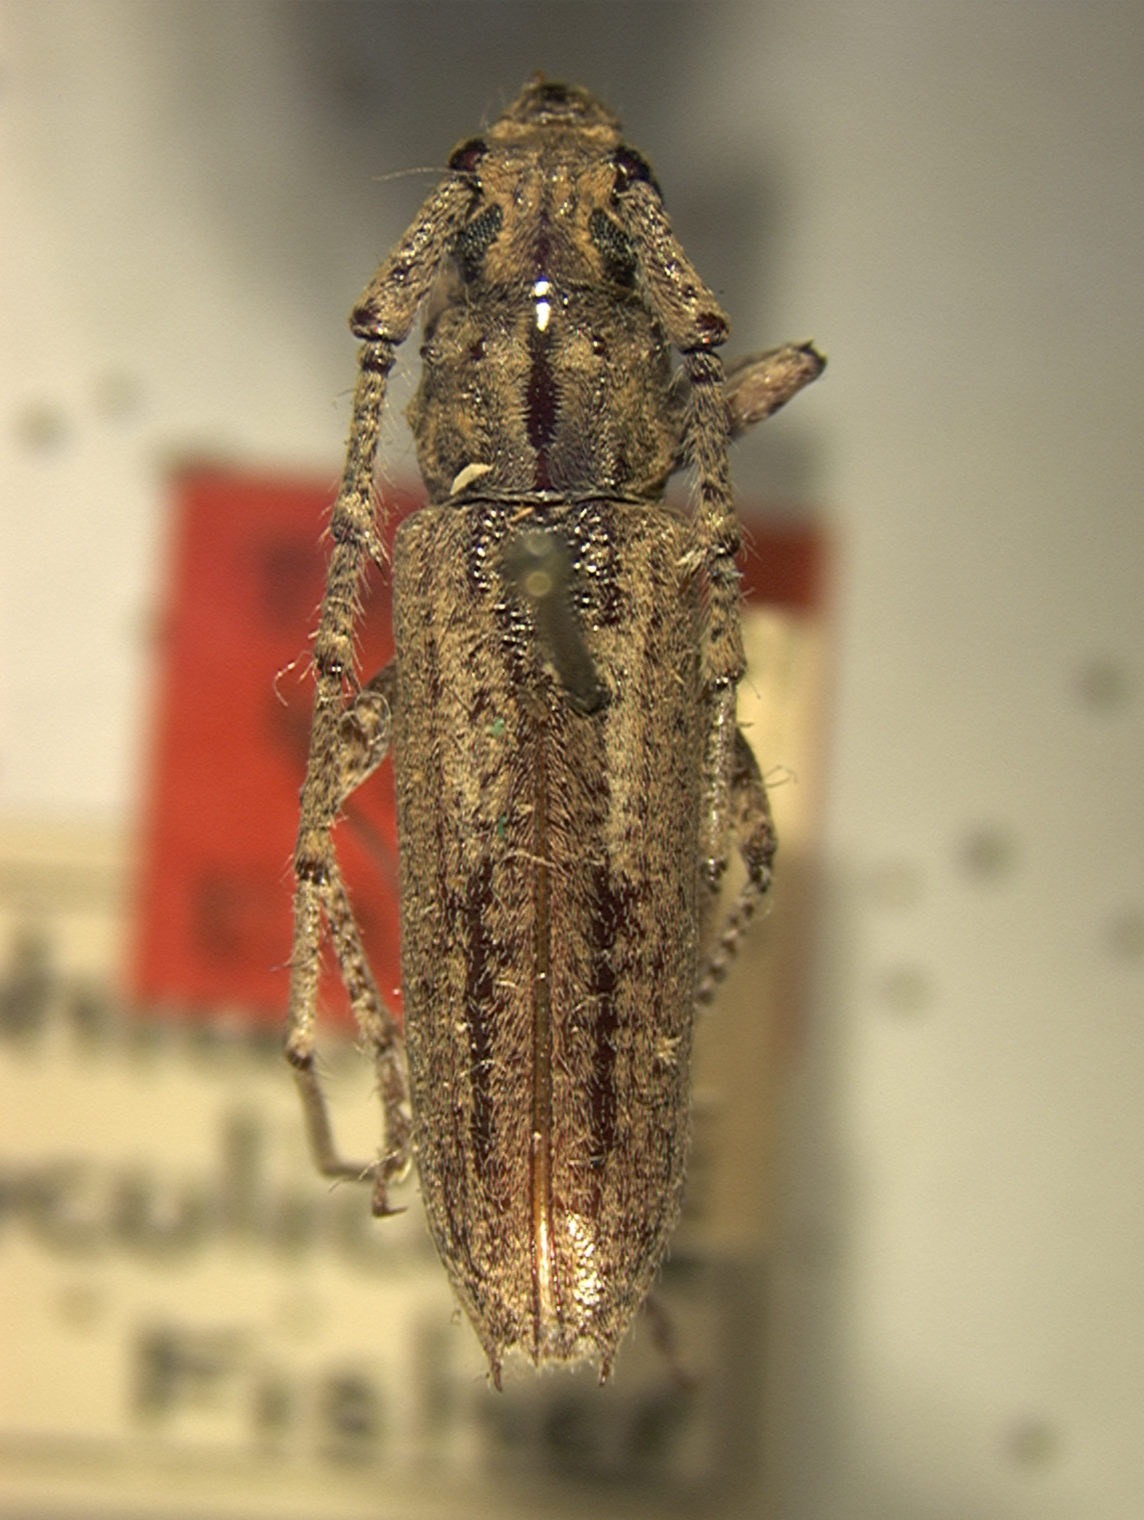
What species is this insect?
Elaphidion tuberculicolle
